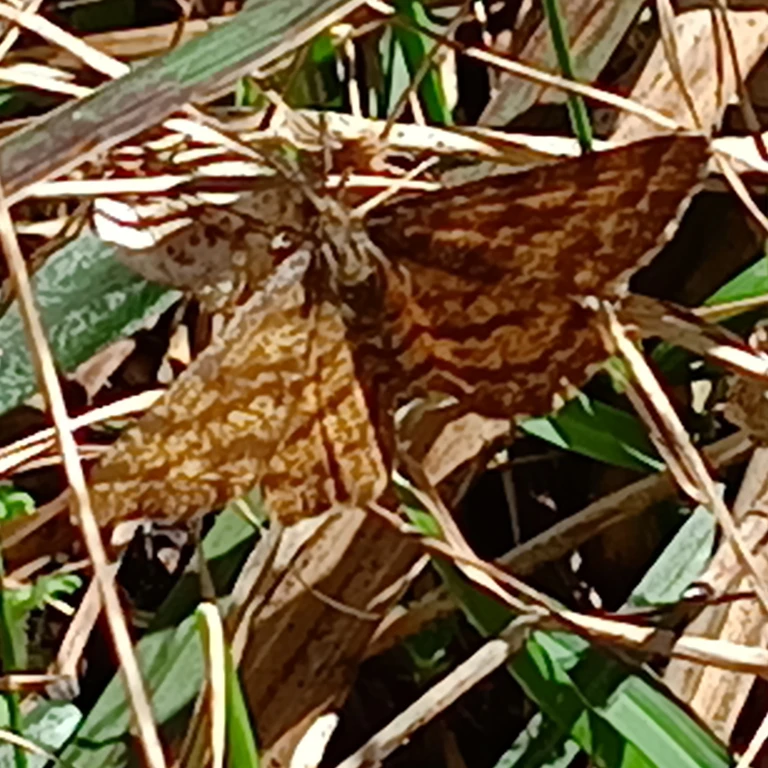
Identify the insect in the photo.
Ematurga atomaria
